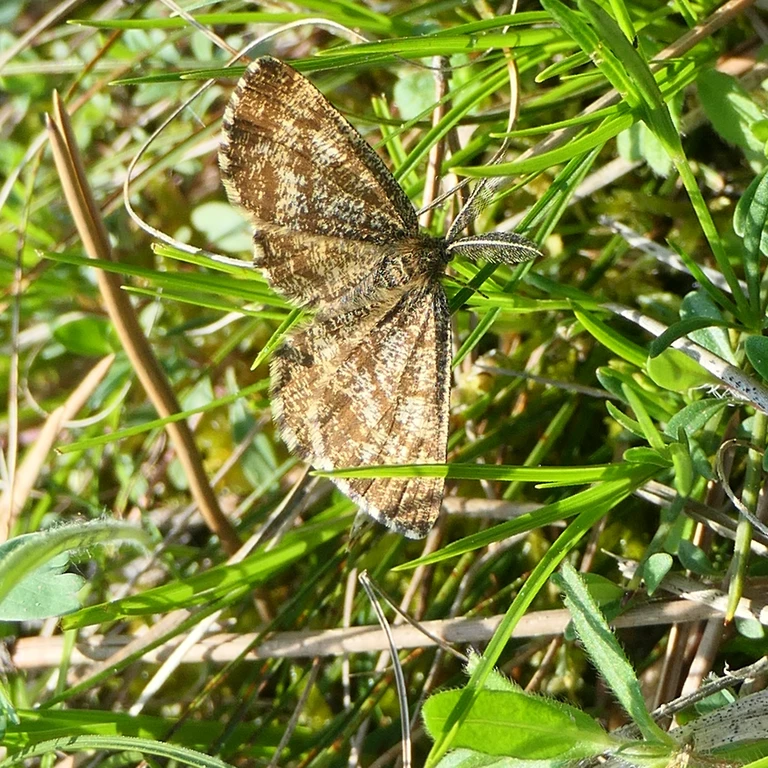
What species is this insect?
Ematurga atomaria
